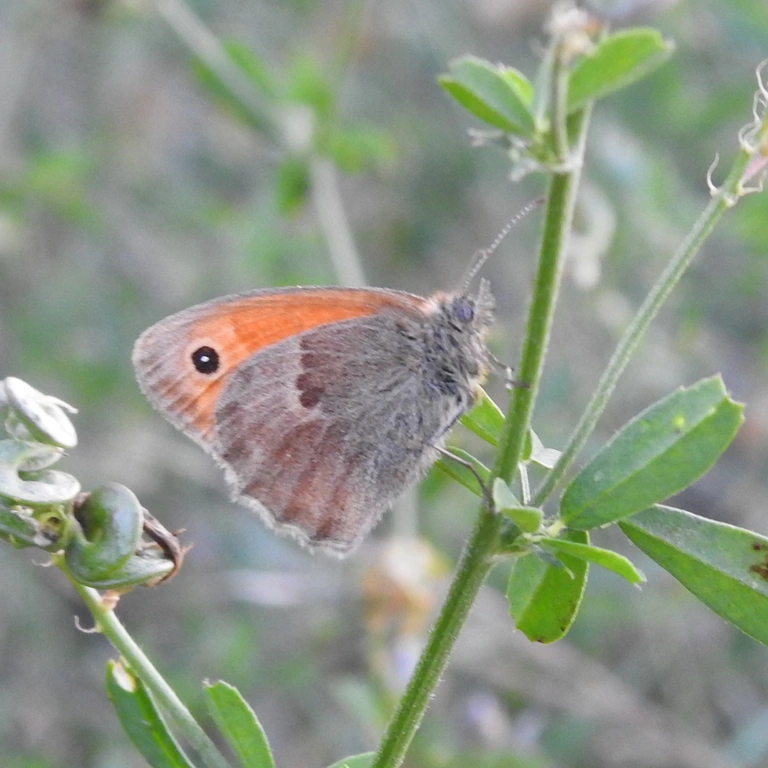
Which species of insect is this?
Coenonympha pamphilus
